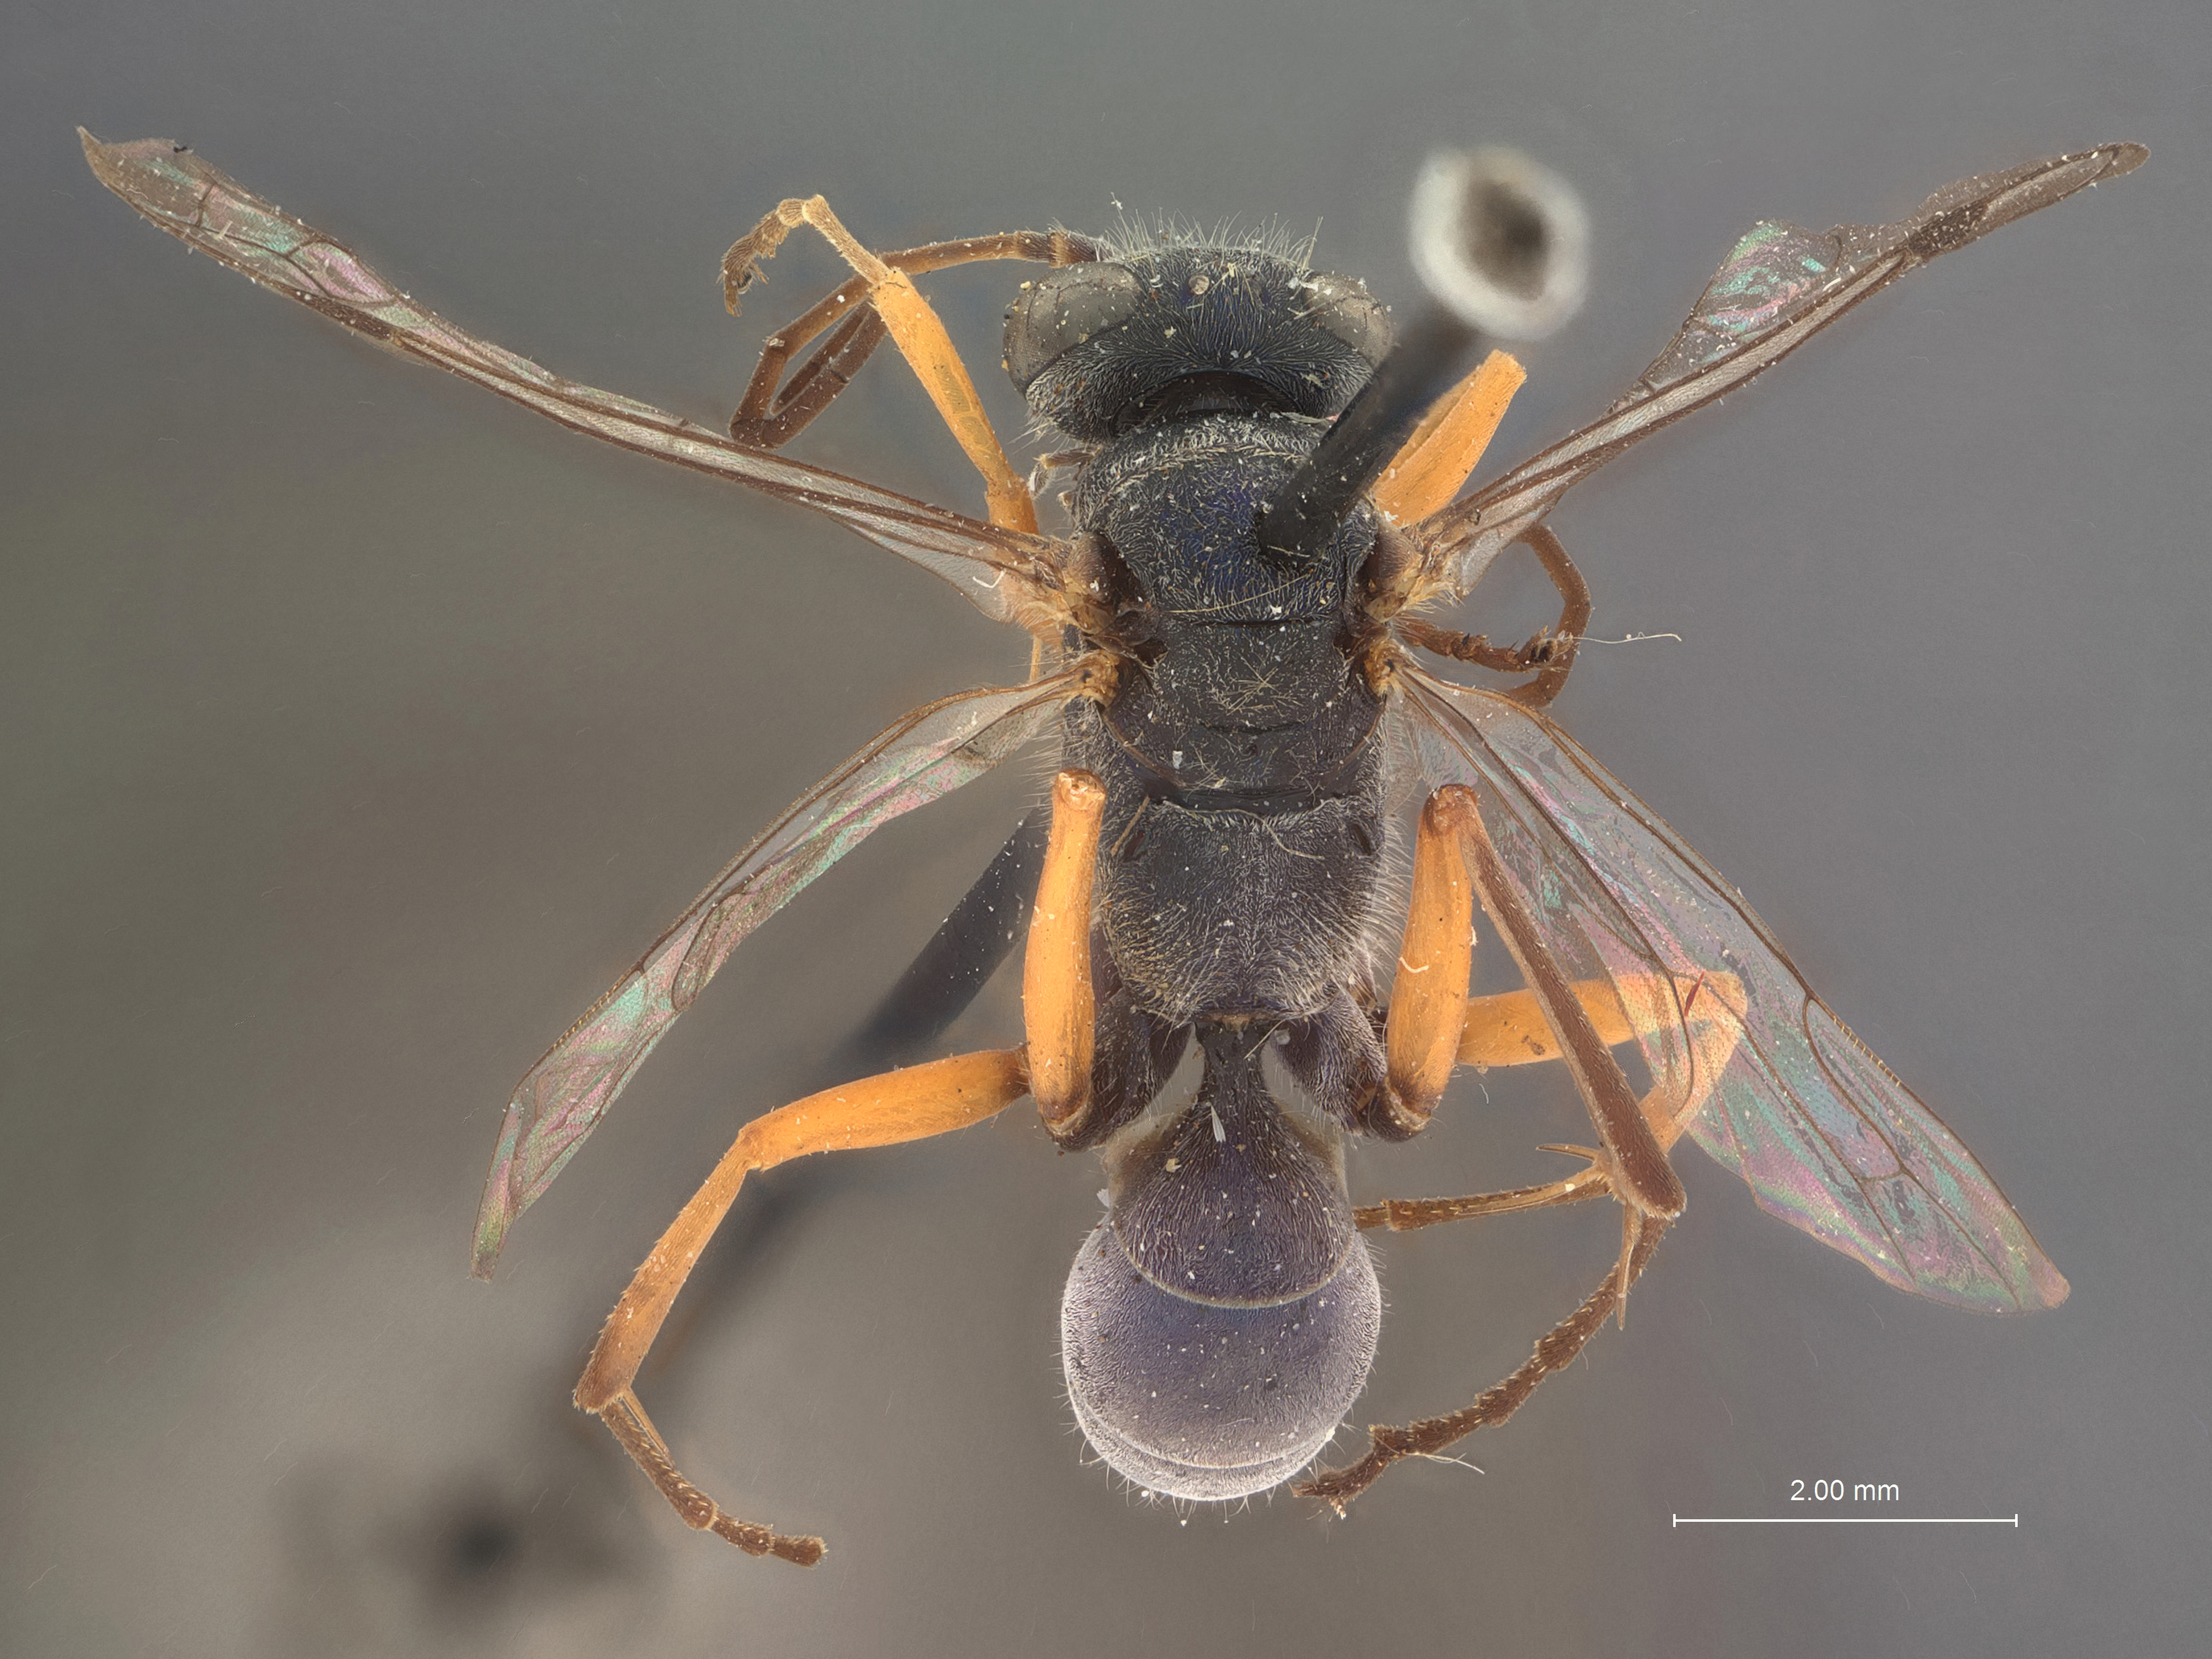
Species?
Auplopus aquilus
